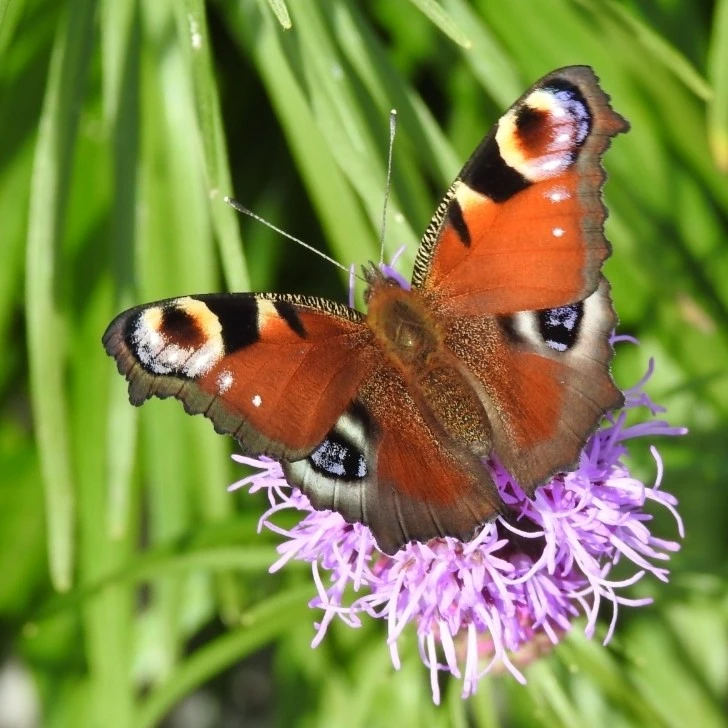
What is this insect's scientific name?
Aglais io
